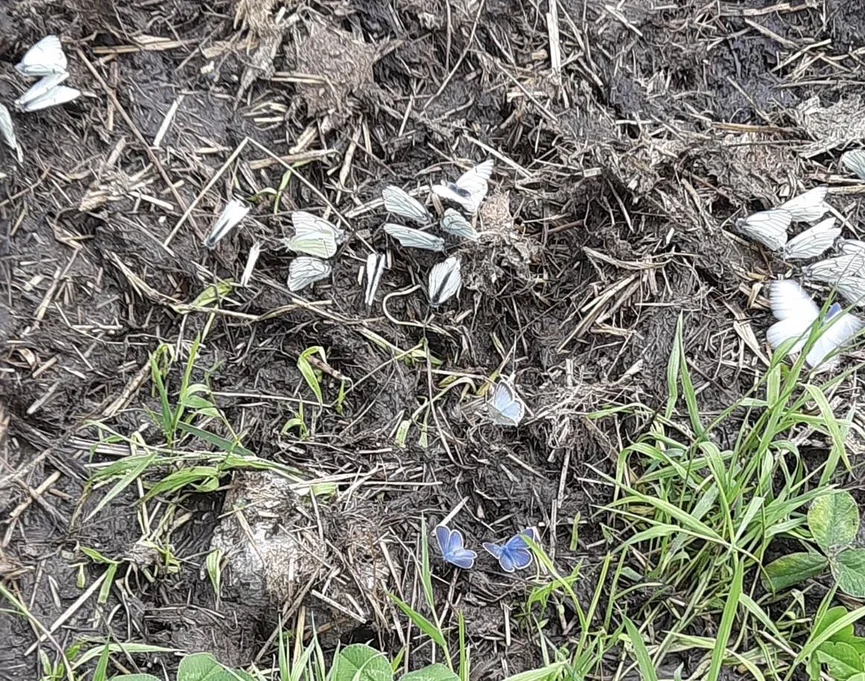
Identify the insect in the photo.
Aporia crataegi
